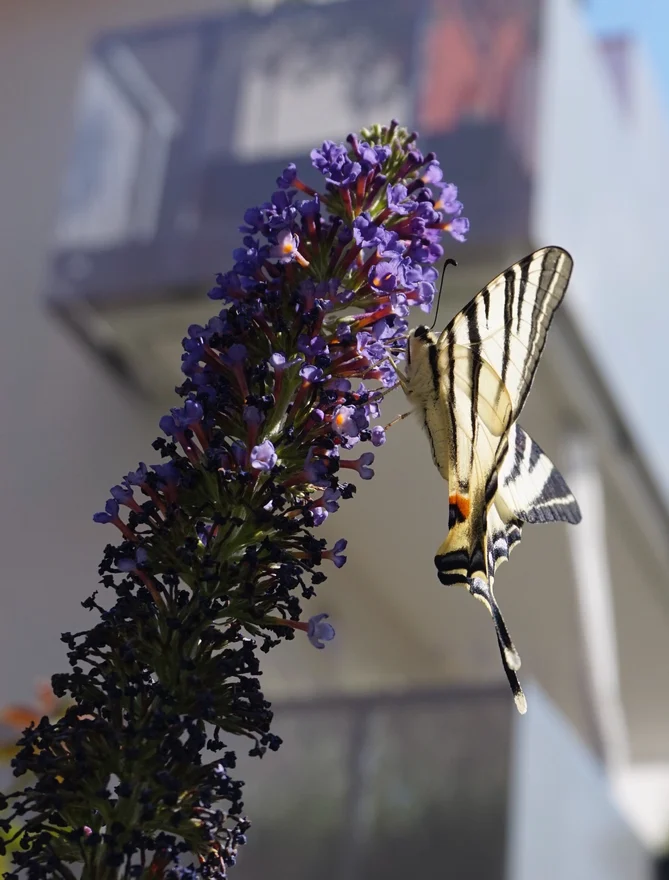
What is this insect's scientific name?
Iphiclides podalirius
